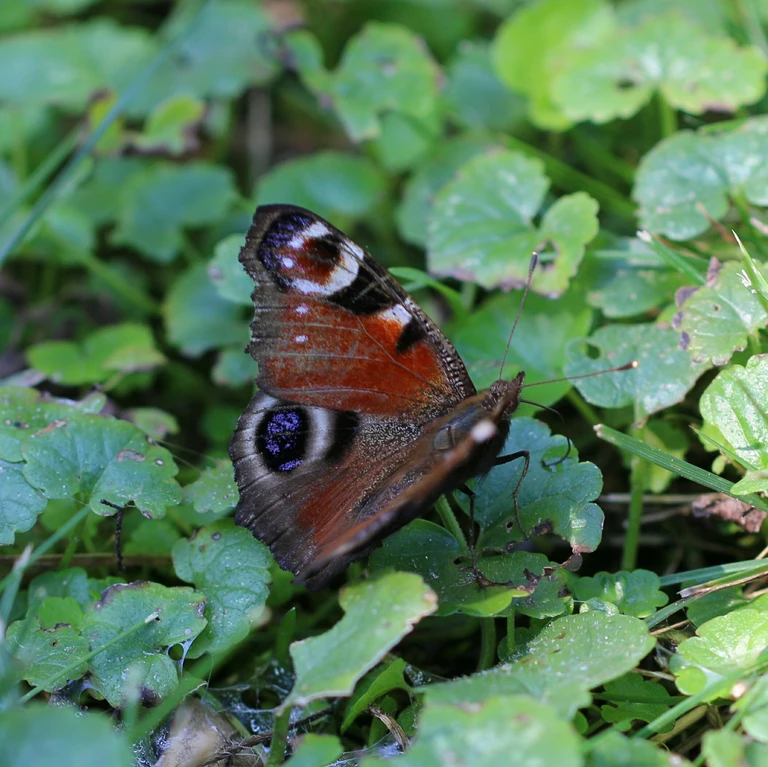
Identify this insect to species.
Aglais io
